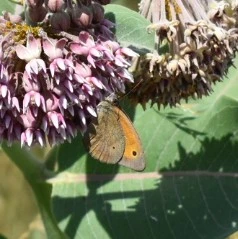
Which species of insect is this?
Maniola jurtina
